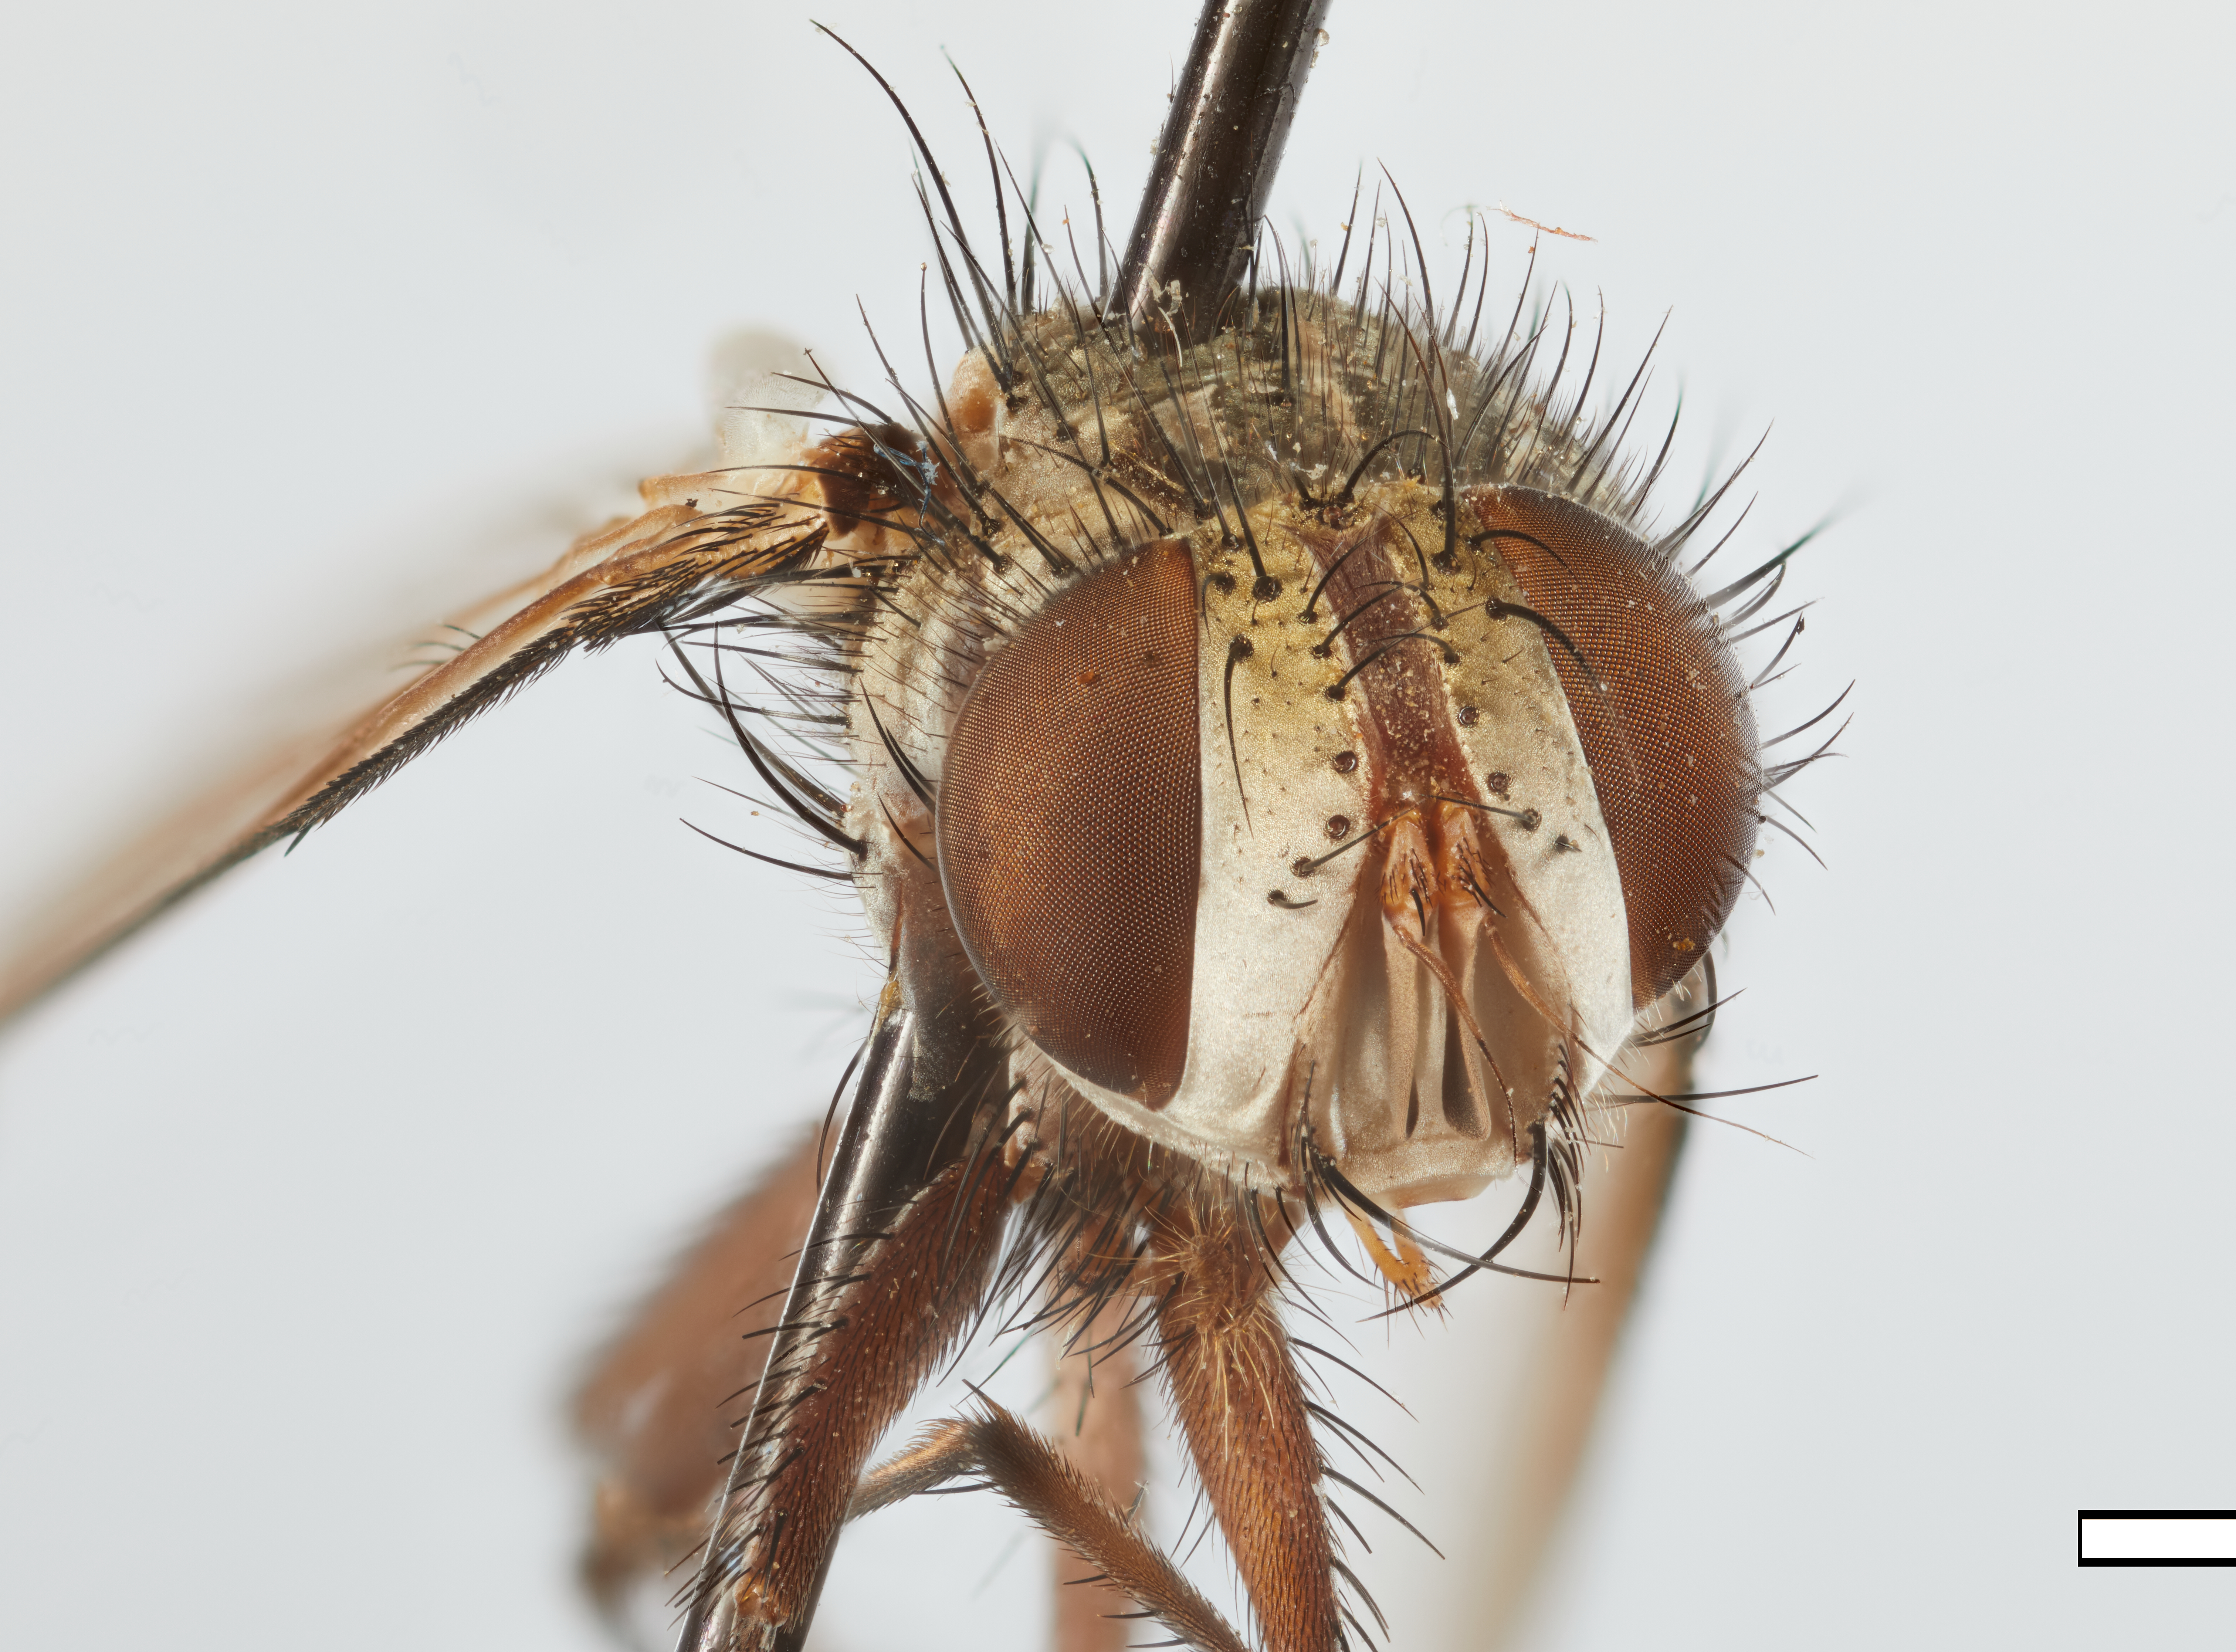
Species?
Ophirosturmia cincta
